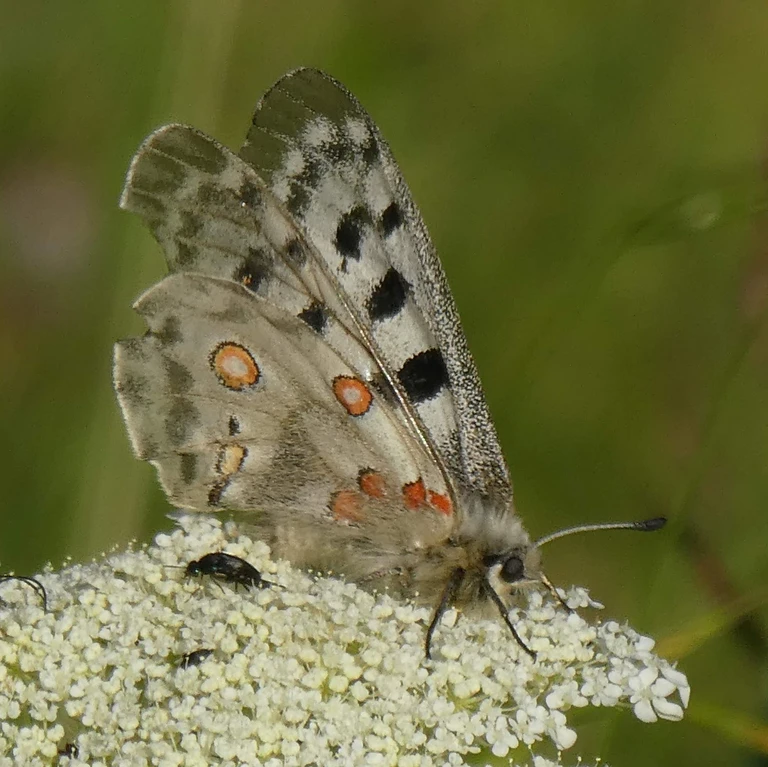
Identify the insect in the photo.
Parnassius apollo
